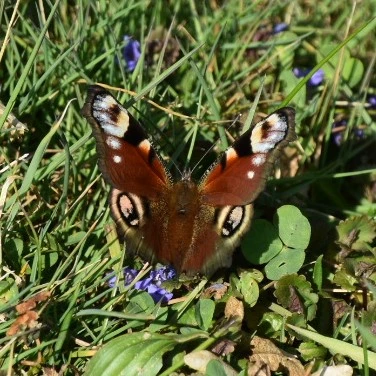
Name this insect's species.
Aglais io
